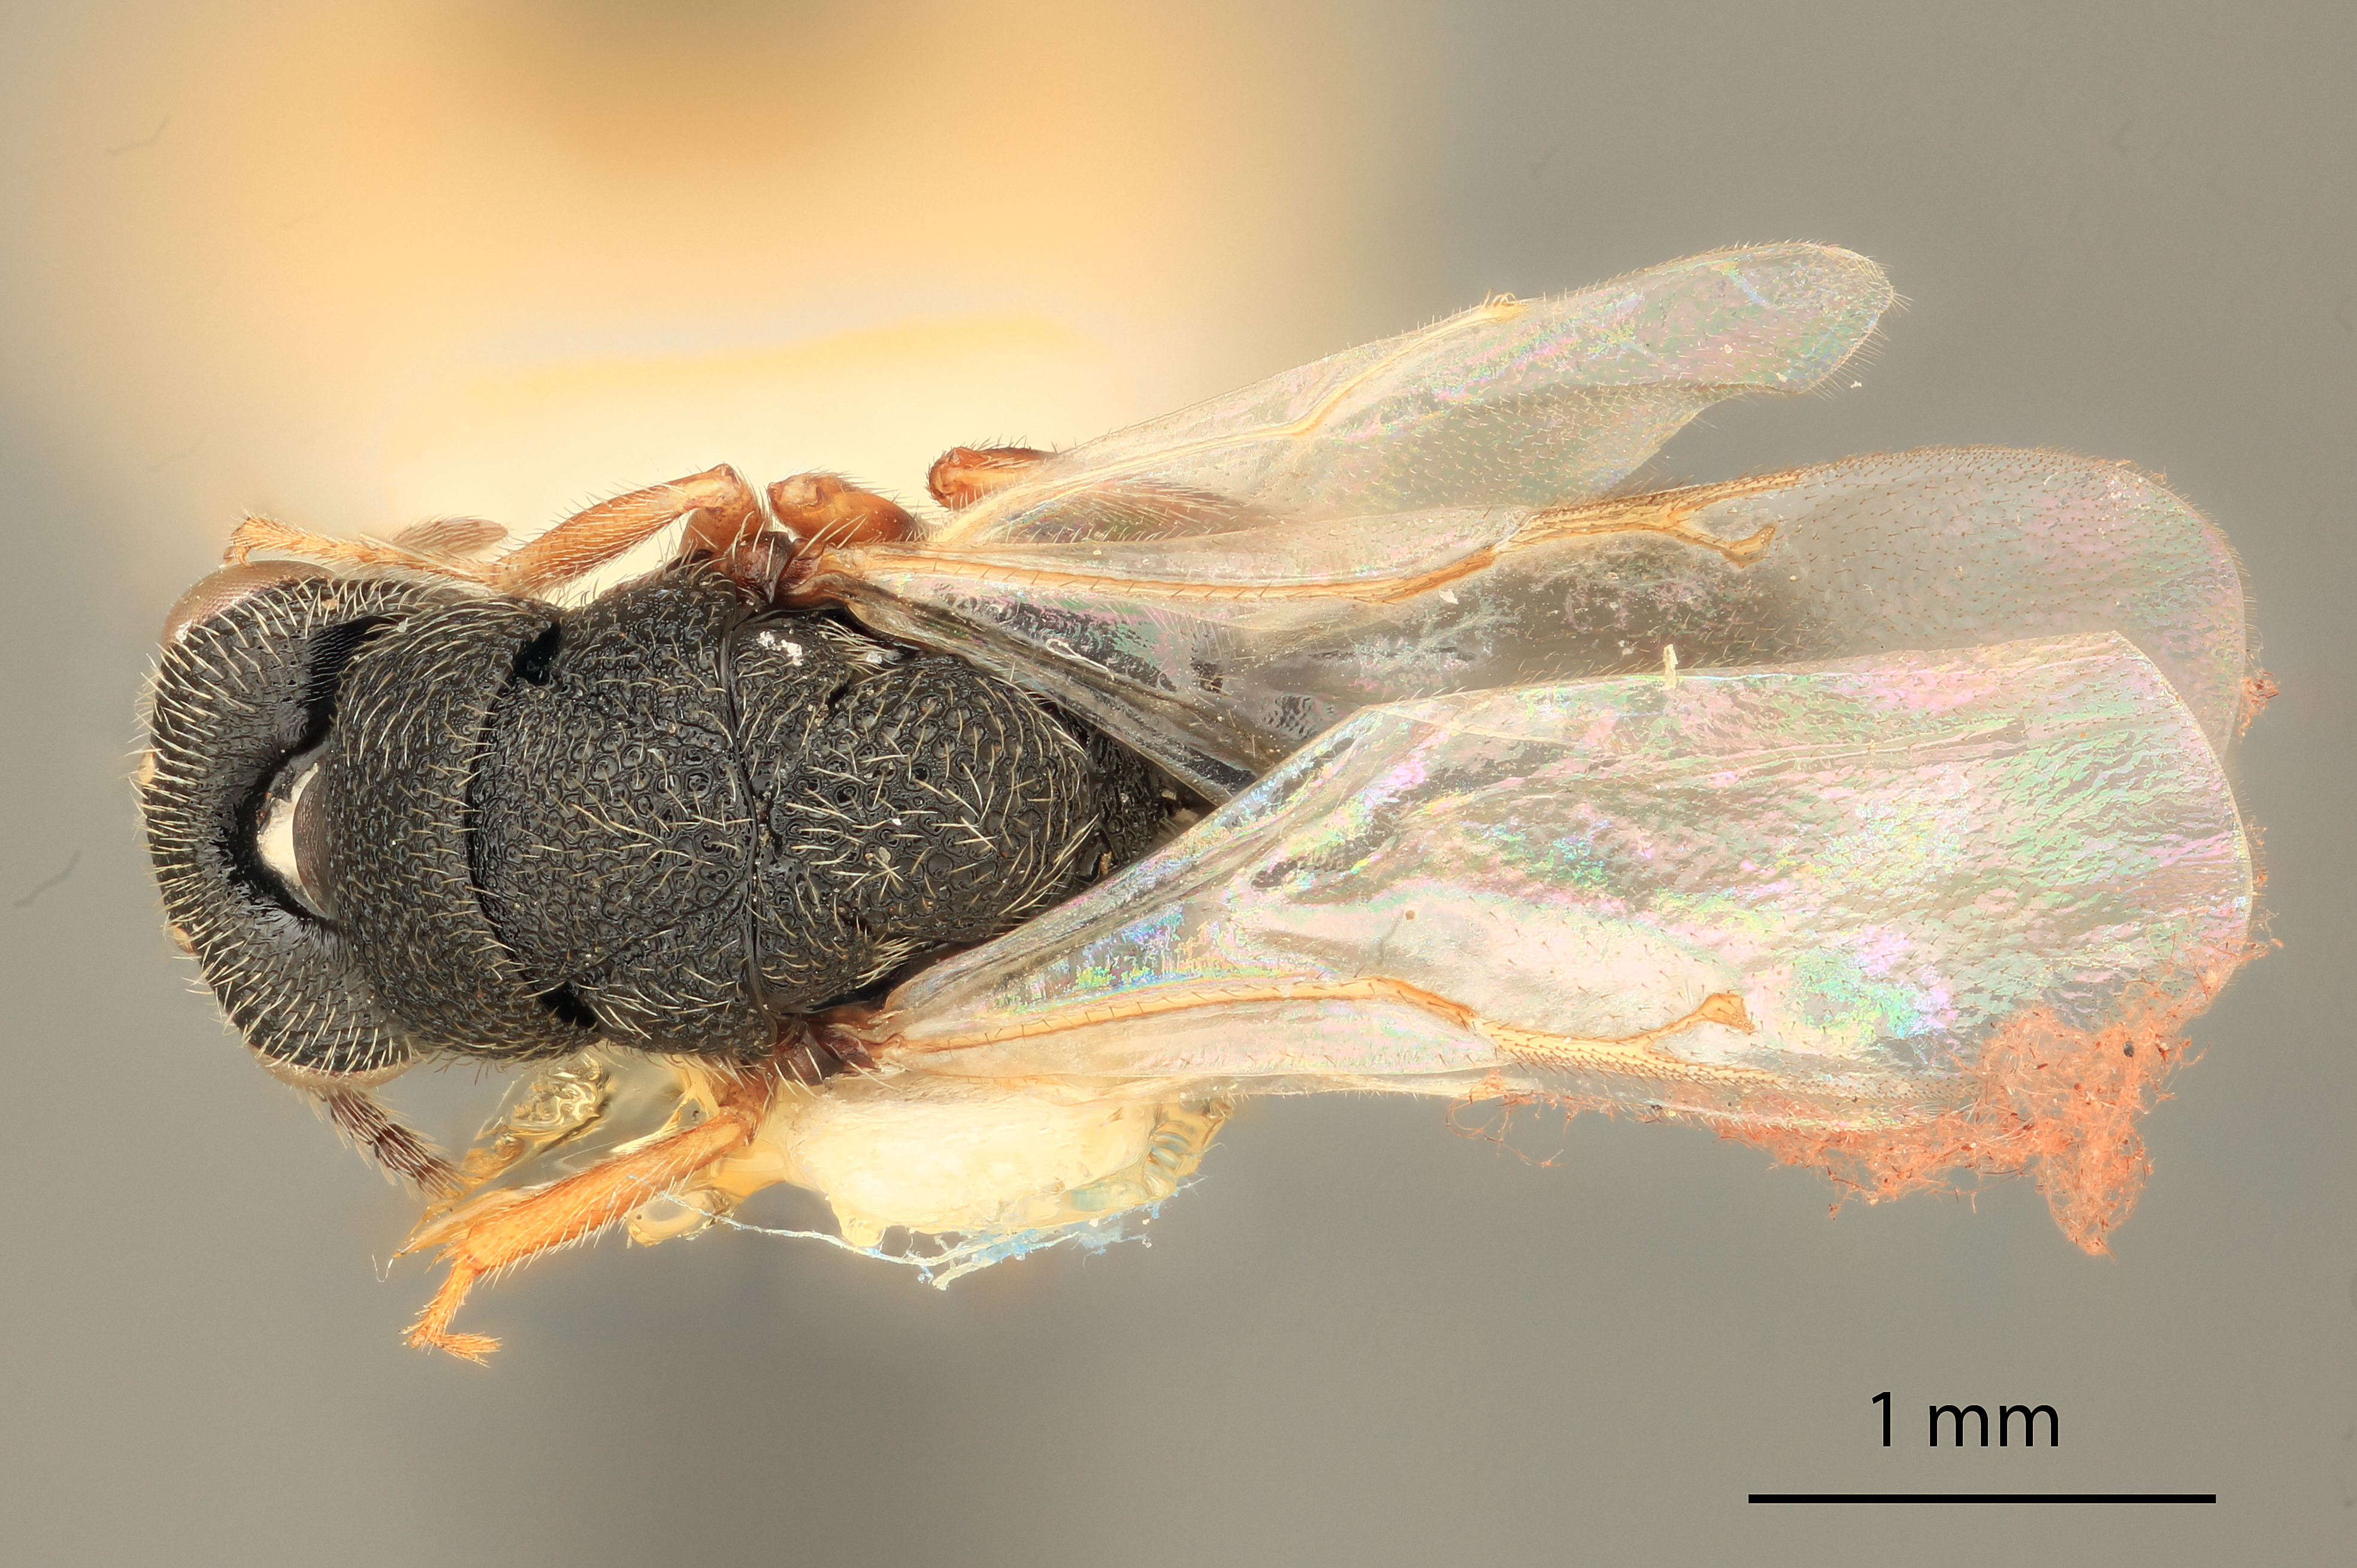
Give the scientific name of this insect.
Eurytoma sciromatis
